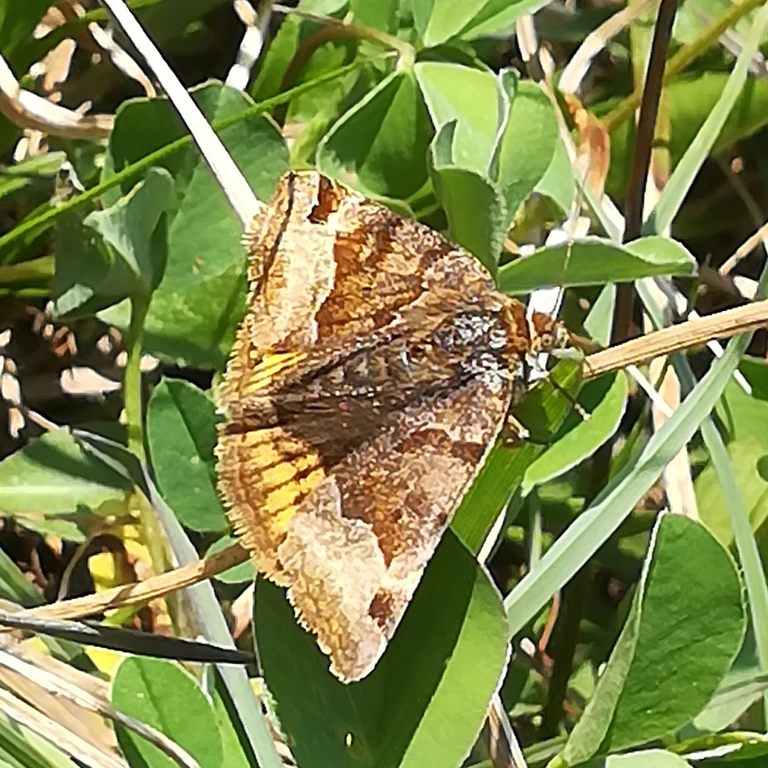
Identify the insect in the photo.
Euclidia glyphica
